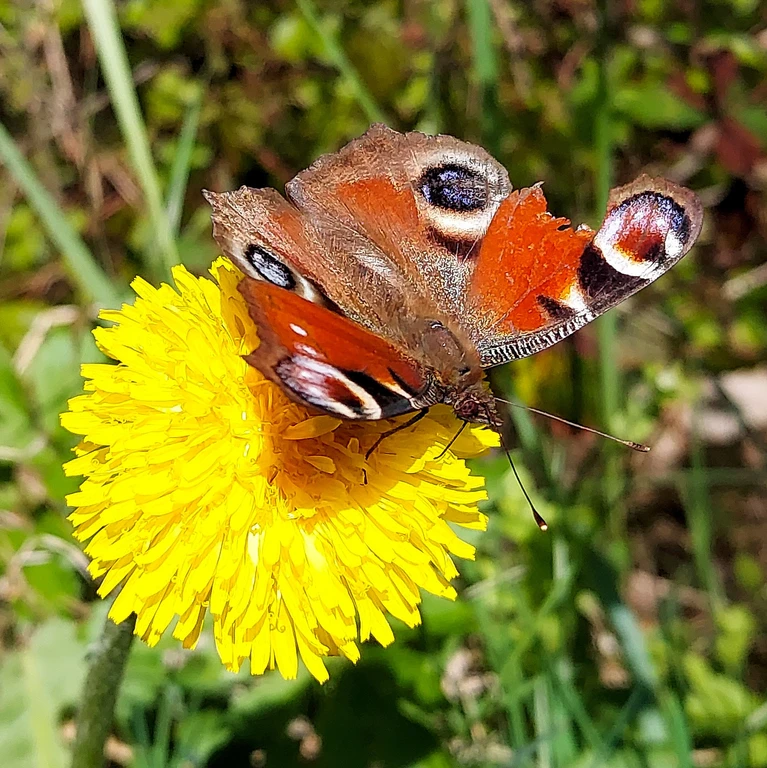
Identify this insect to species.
Aglais io
